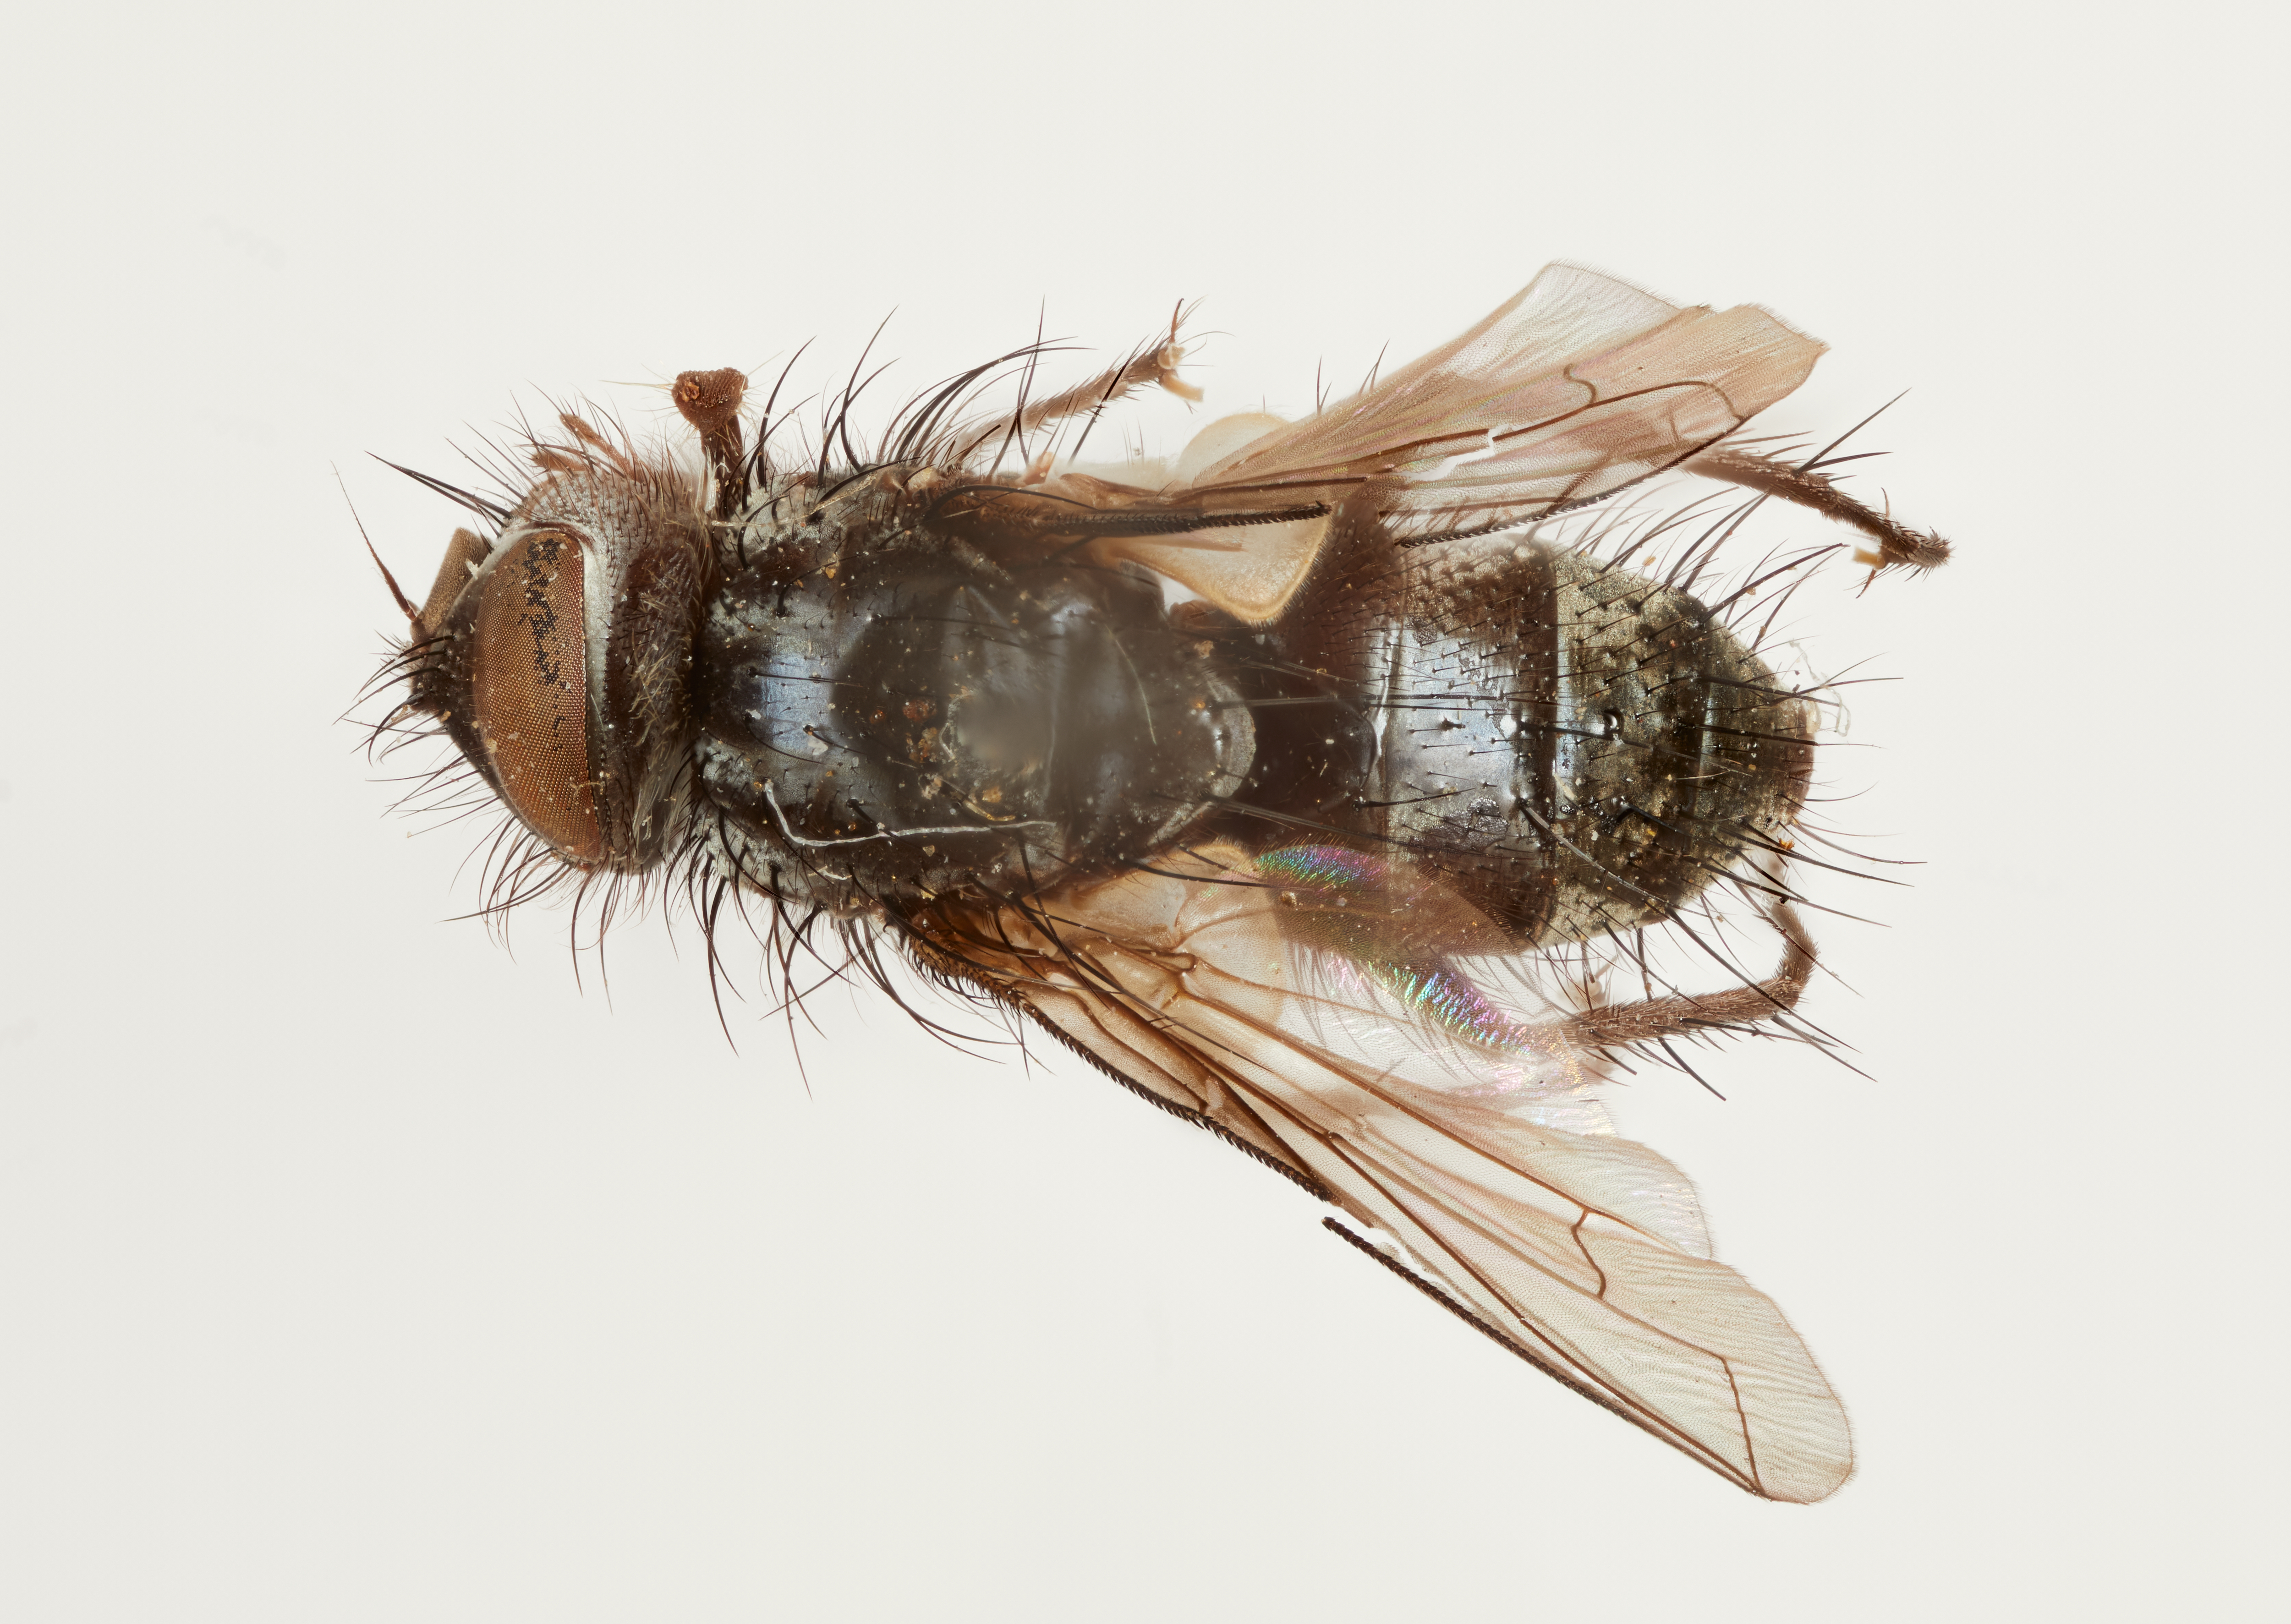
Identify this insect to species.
Zenillia submissa
